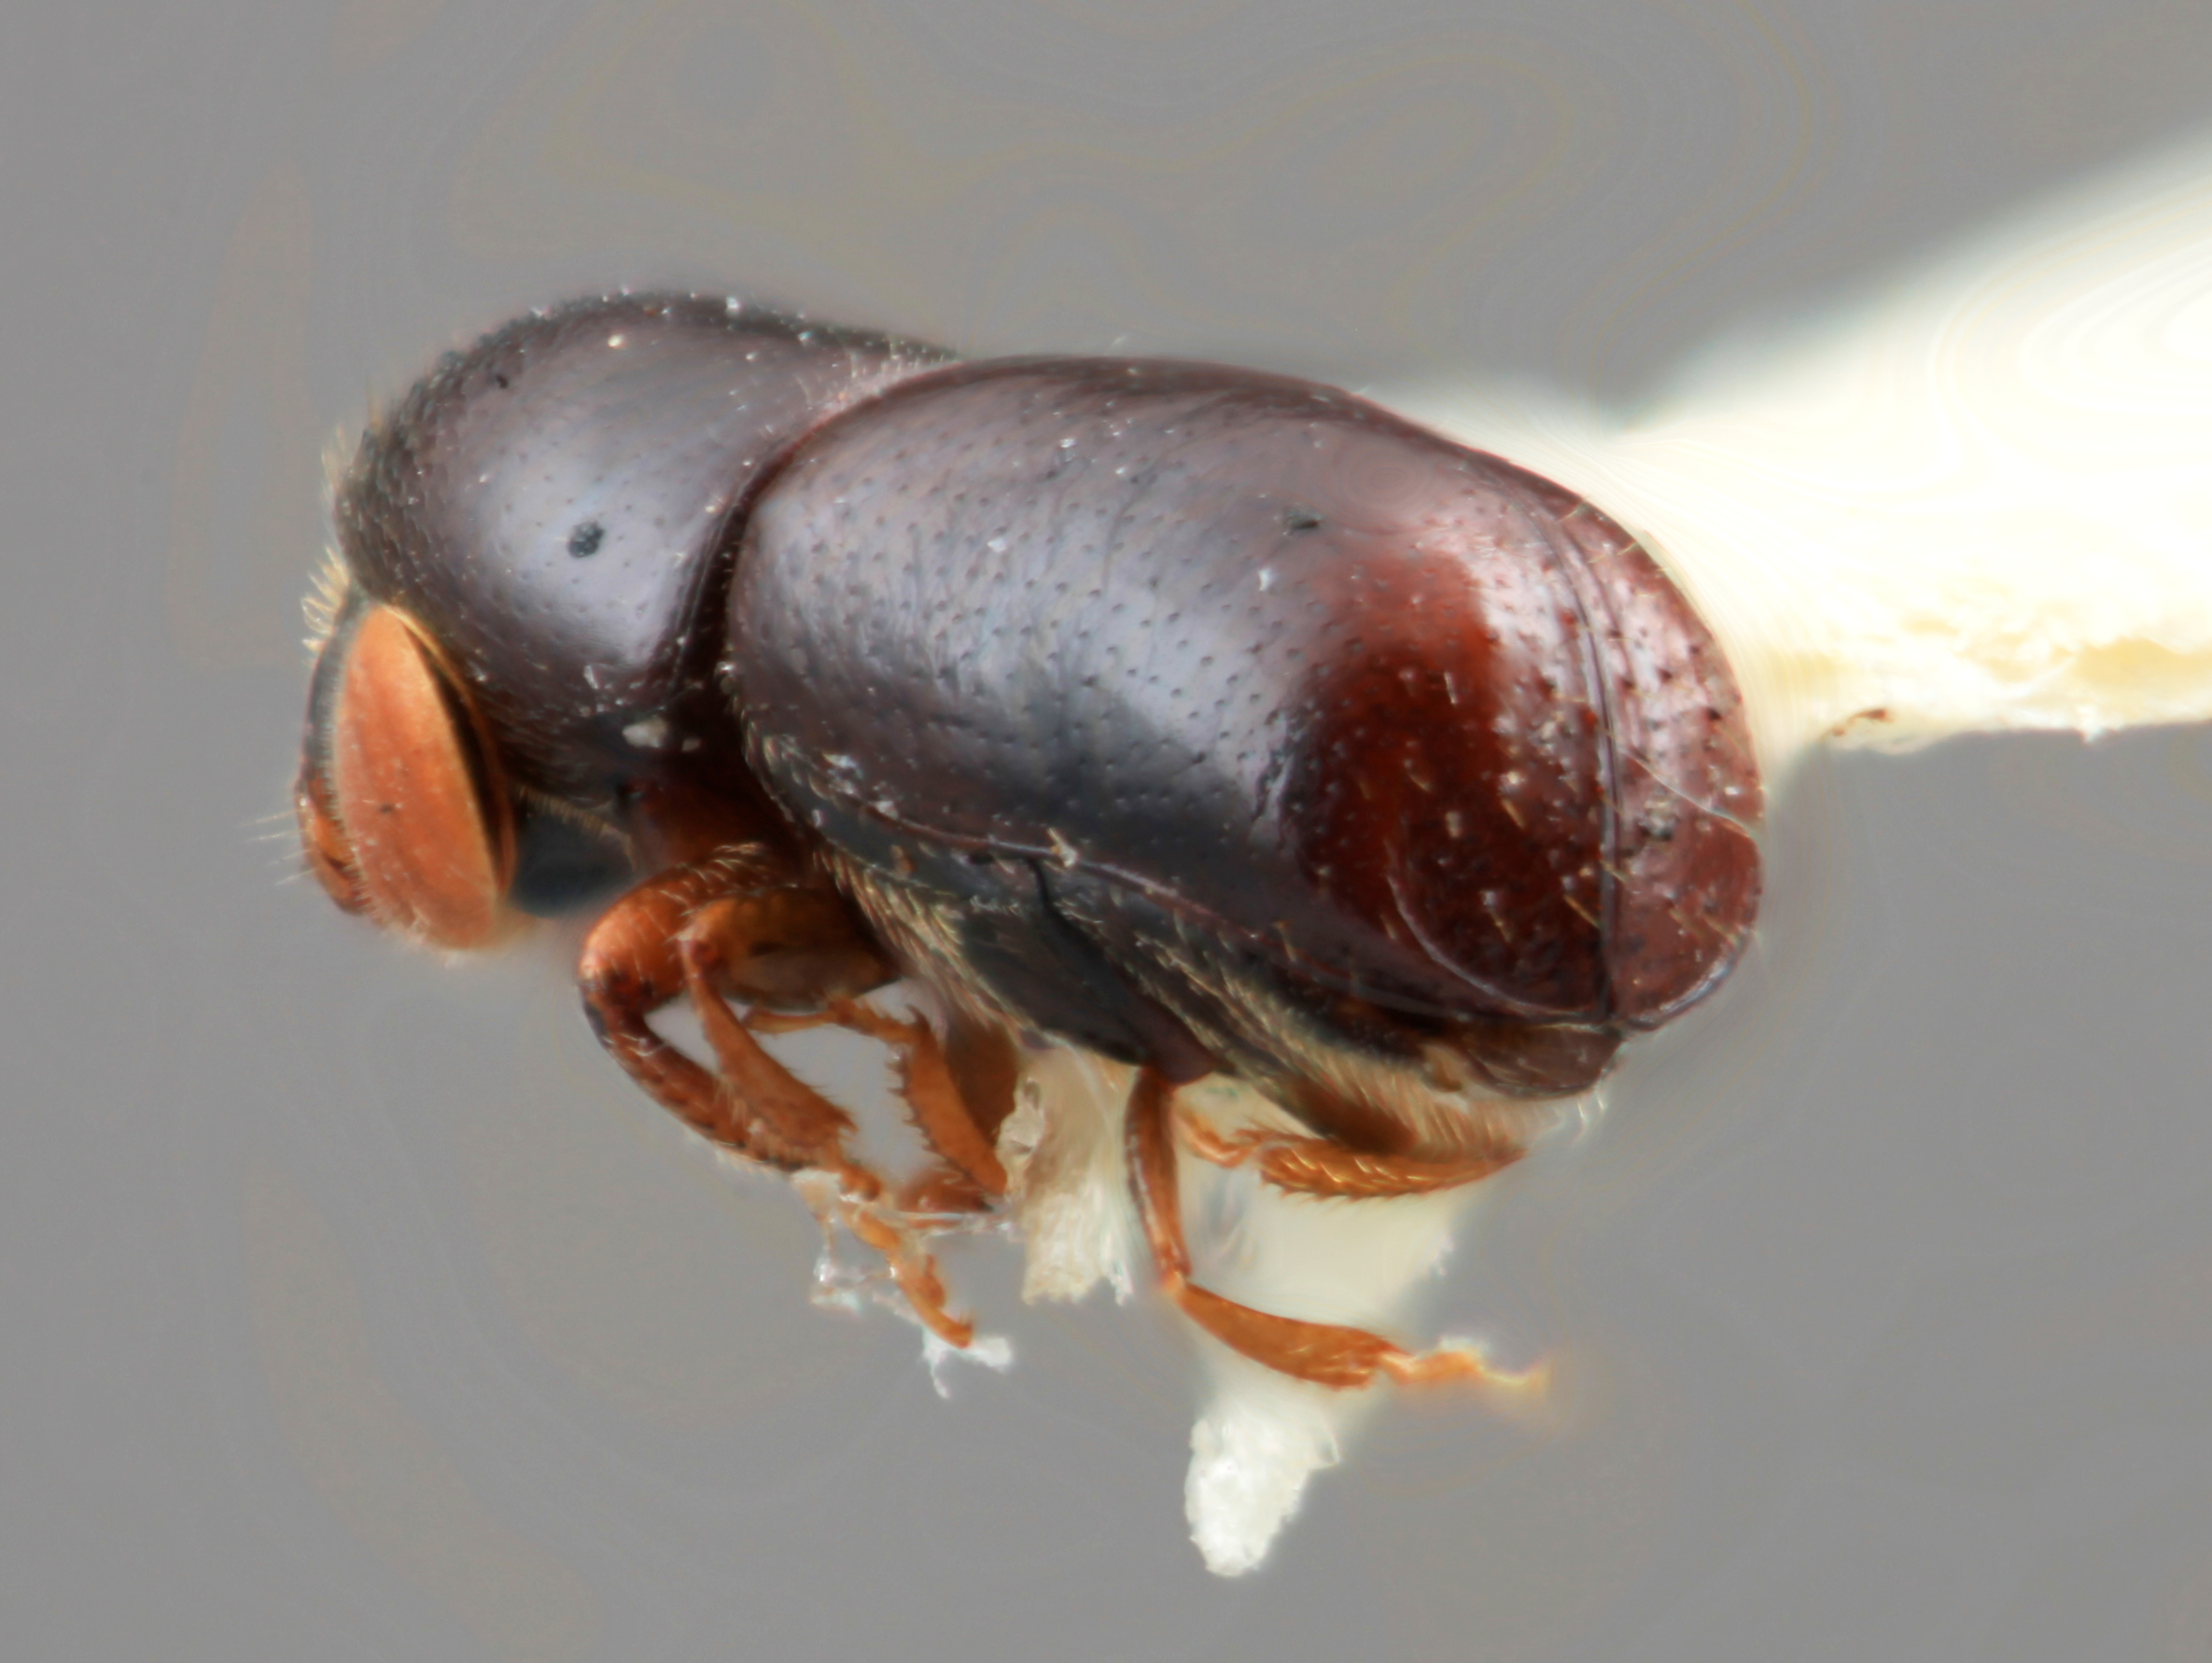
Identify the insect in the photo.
Corthylus lustratus
